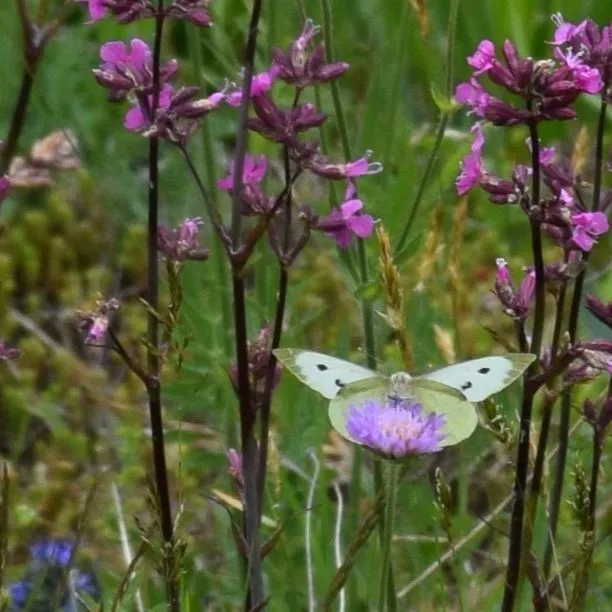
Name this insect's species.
Pieris brassicae
